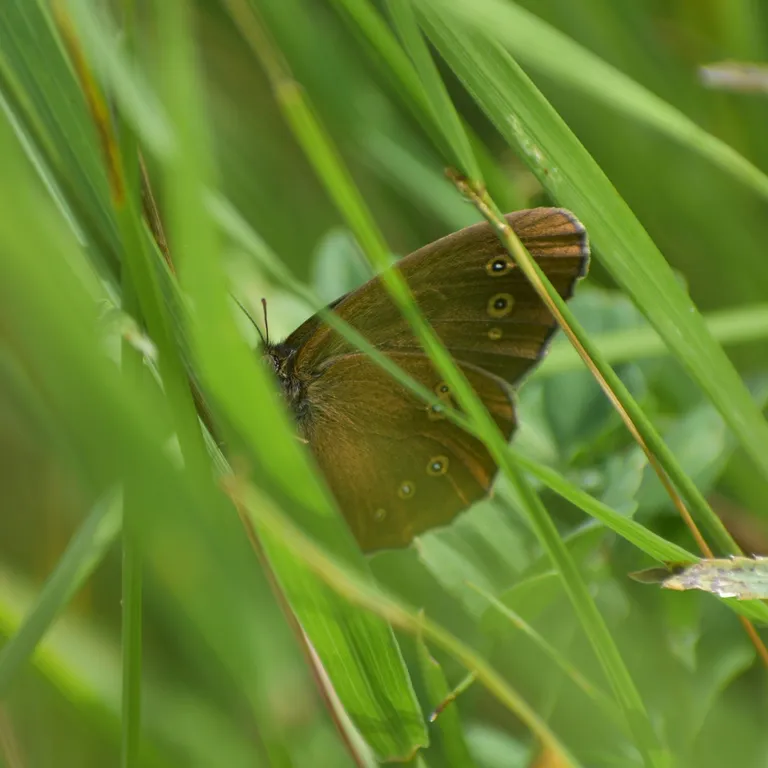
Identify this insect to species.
Aphantopus hyperantus
